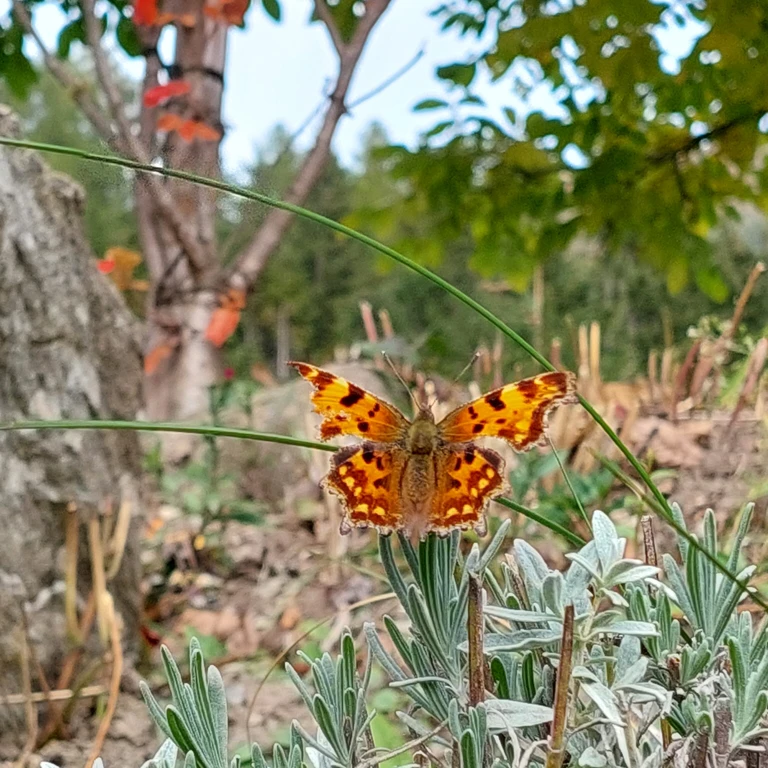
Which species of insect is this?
Polygonia c-album
